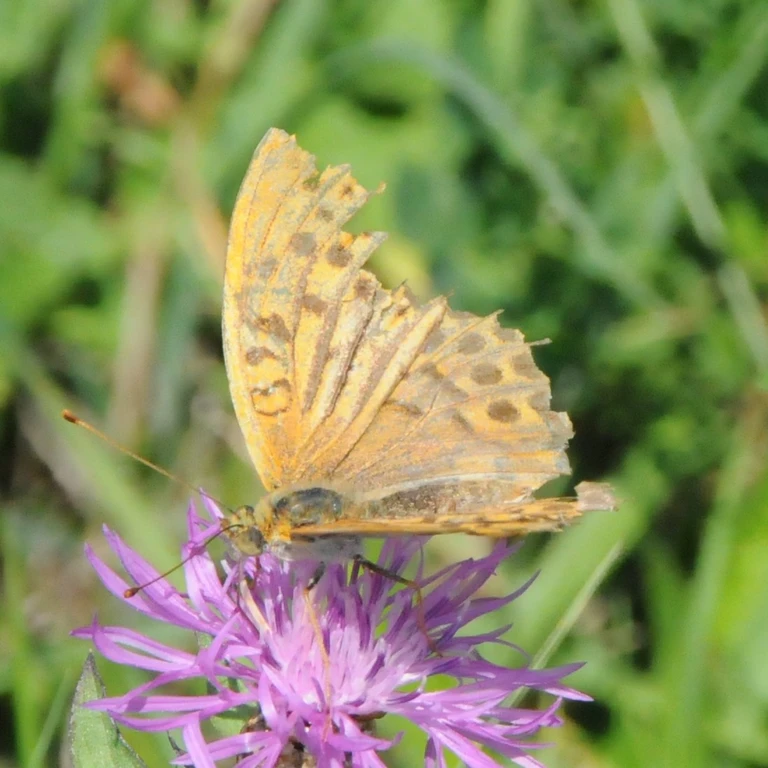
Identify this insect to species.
Argynnis paphia
